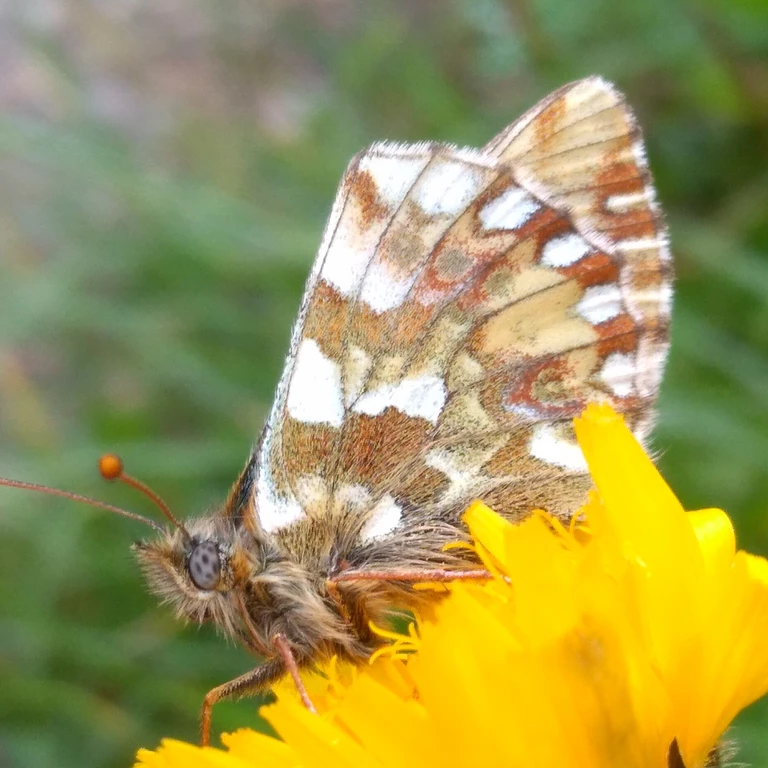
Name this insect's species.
Boloria napaea
